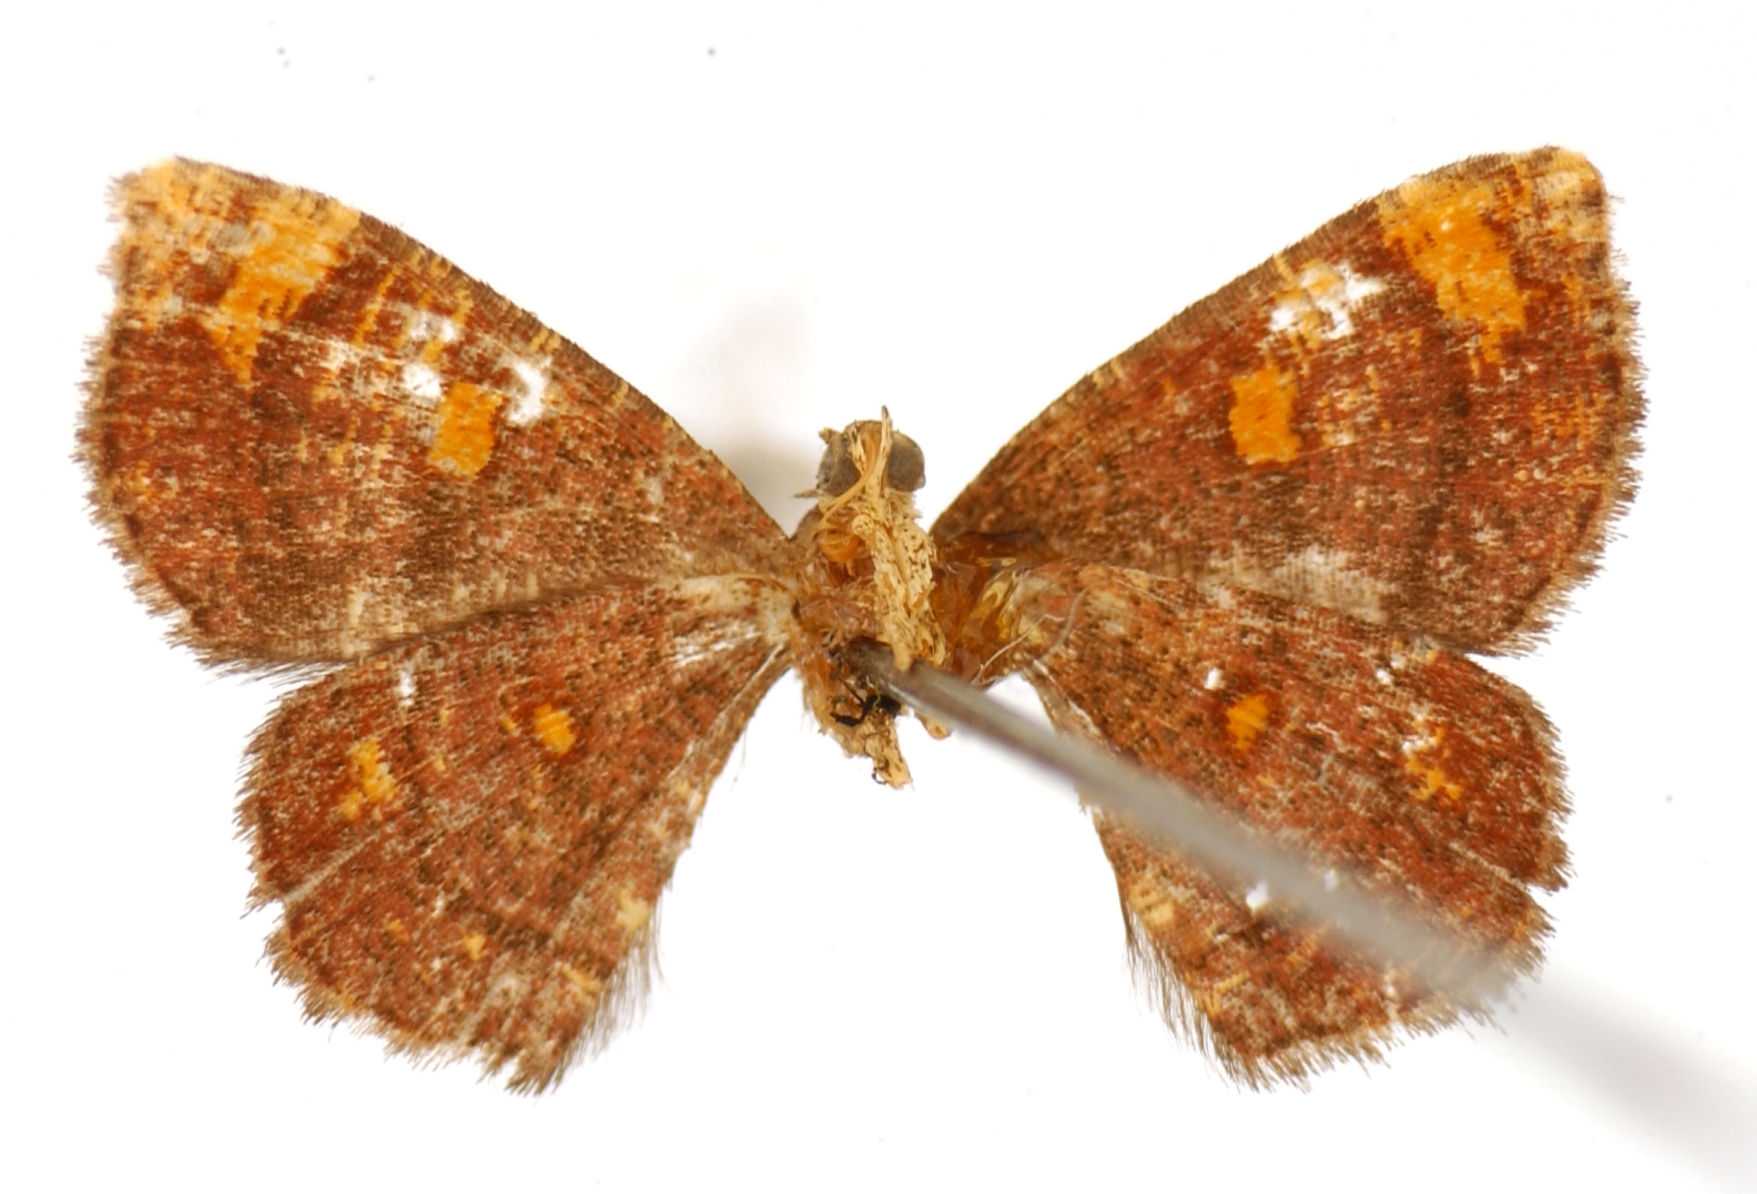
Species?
Cleta faragita
